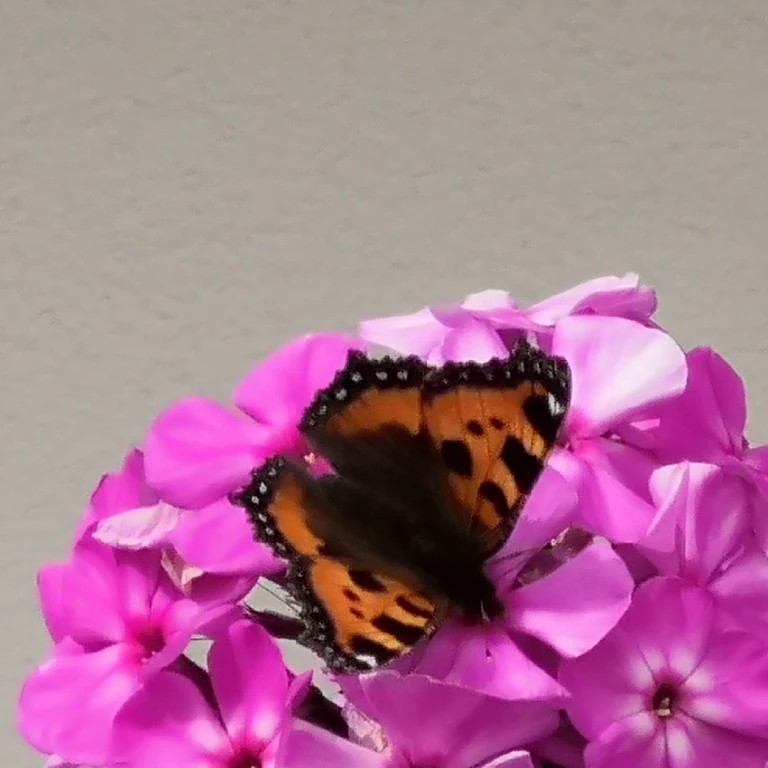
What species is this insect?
Aglais urticae
